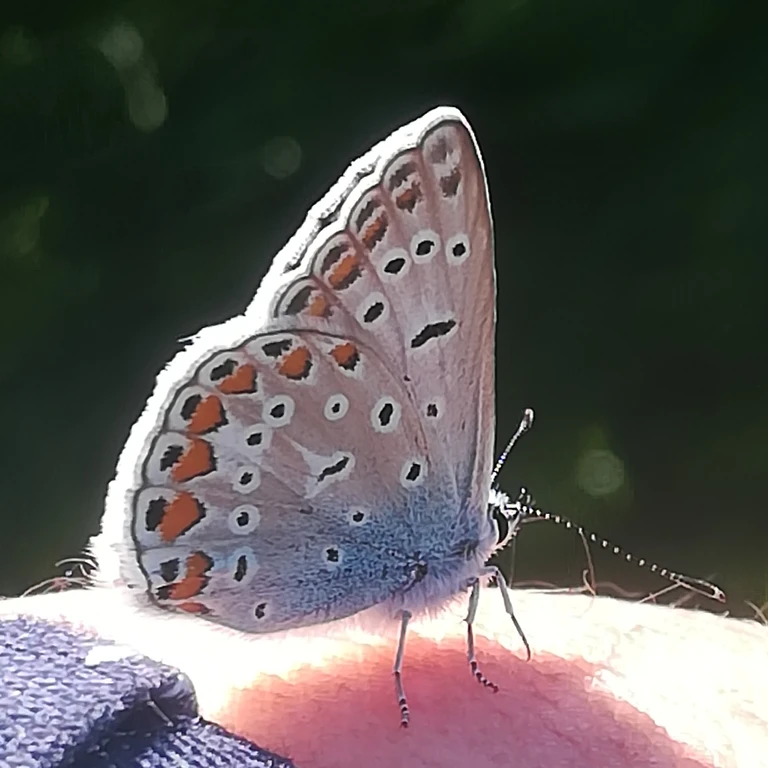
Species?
Polyommatus icarus
